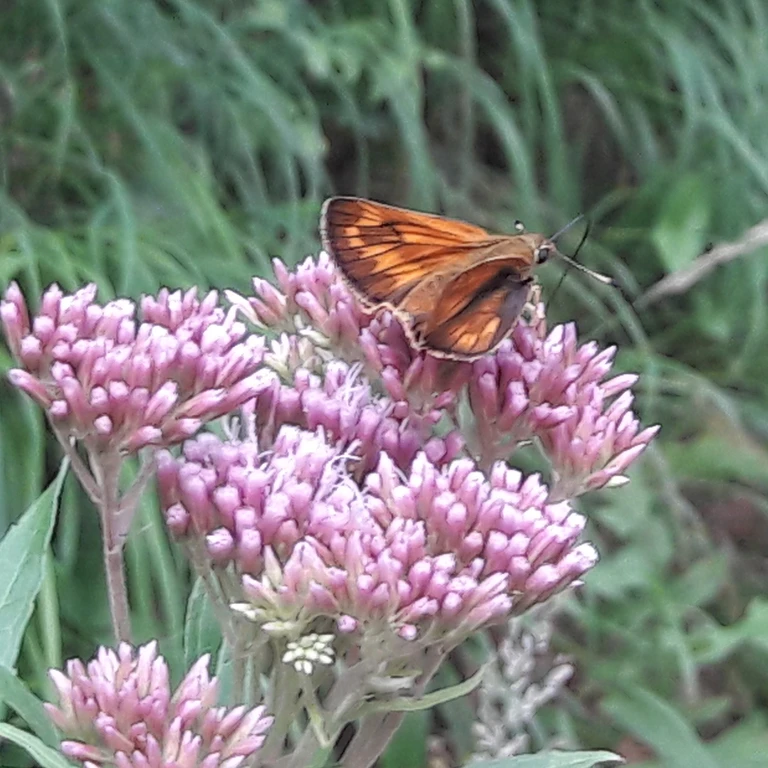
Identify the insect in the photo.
Ochlodes sylvanus (also Ochlodes venata)
